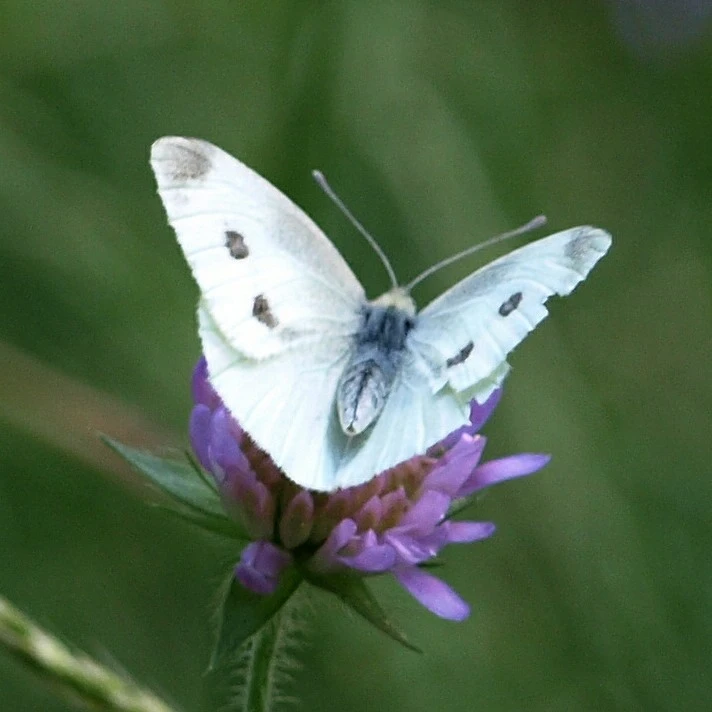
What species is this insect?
Pieris rapae
